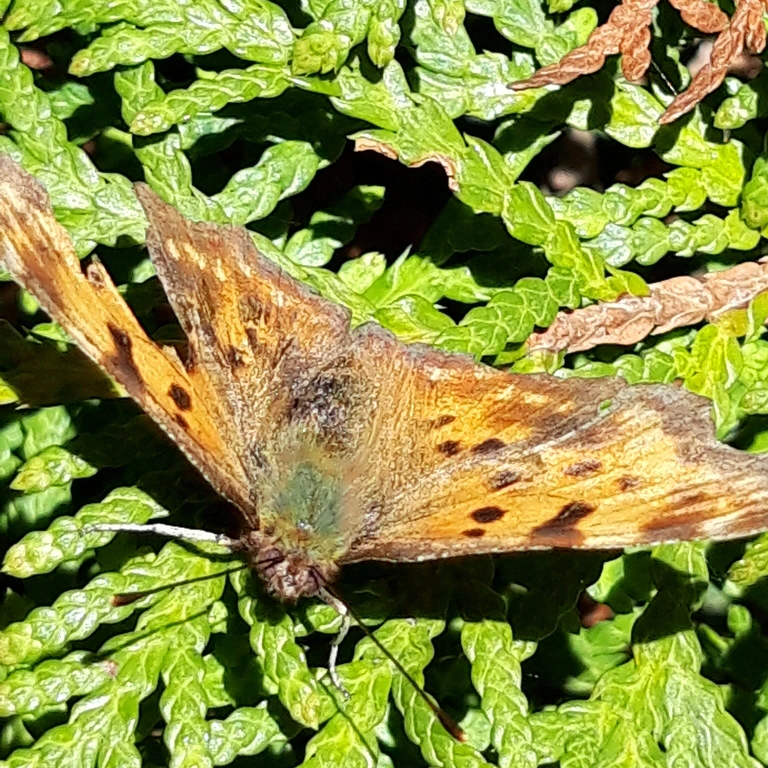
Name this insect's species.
Polygonia c-album
